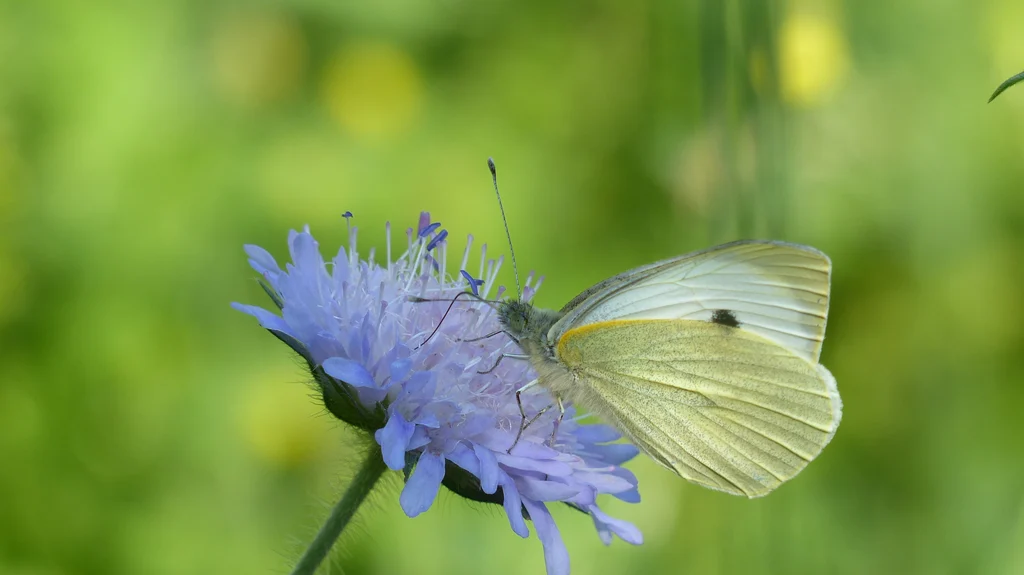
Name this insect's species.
Pieris brassicae
